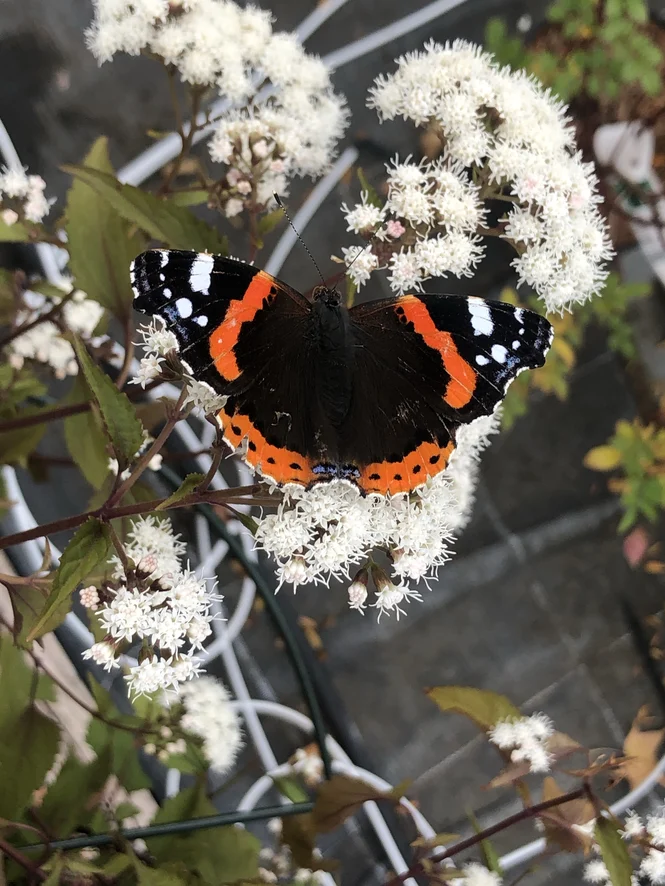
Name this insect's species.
Vanessa atalanta
